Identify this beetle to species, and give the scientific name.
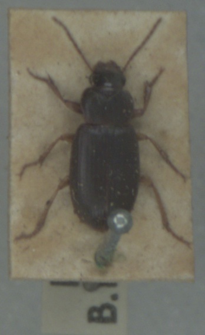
Ophonus rufibarbis
